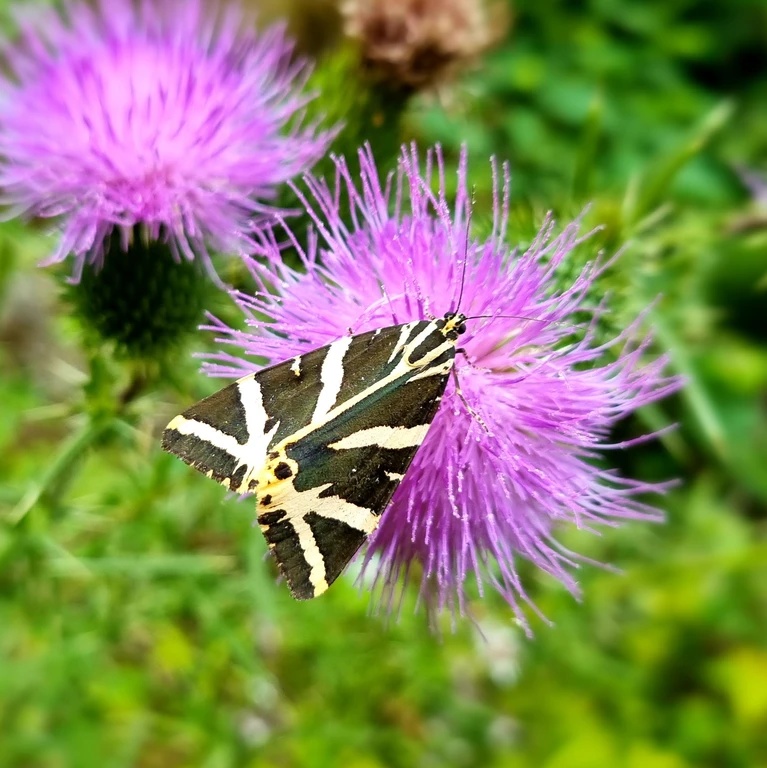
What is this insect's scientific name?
Euplagia quadripunctaria
